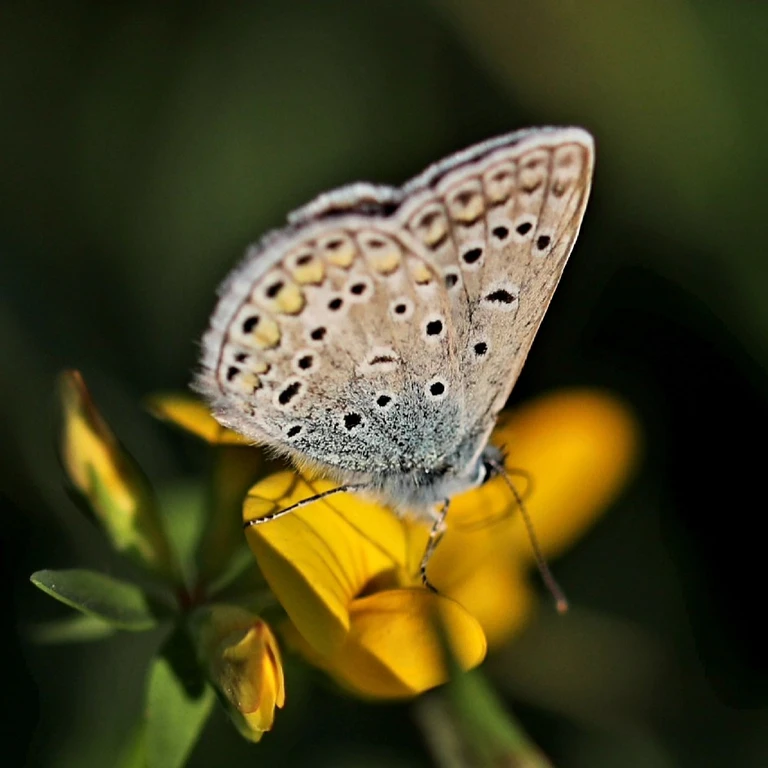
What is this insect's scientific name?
Polyommatus icarus
